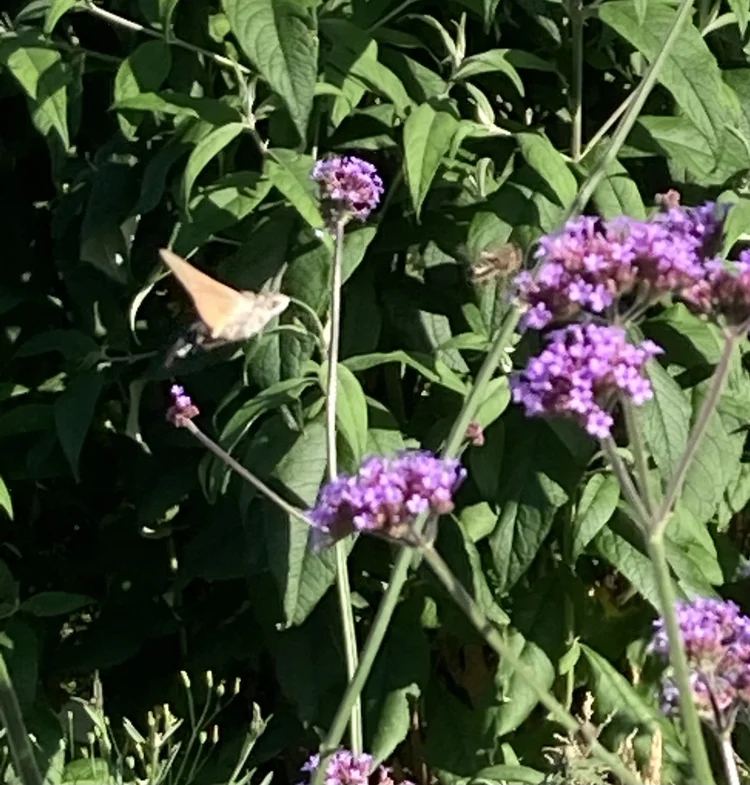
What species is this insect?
Macroglossum stellatarum
